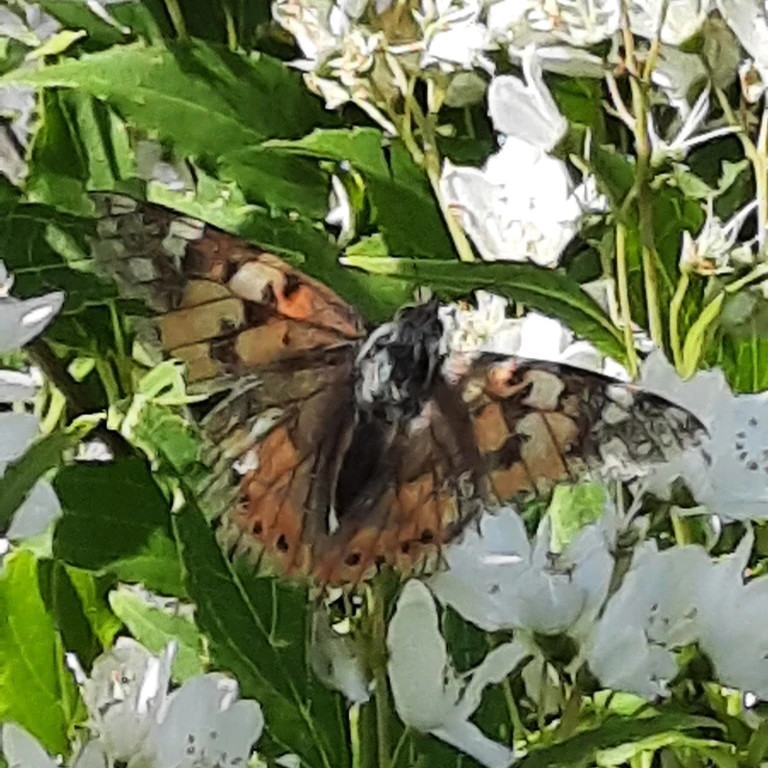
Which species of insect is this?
Vanessa cardui
